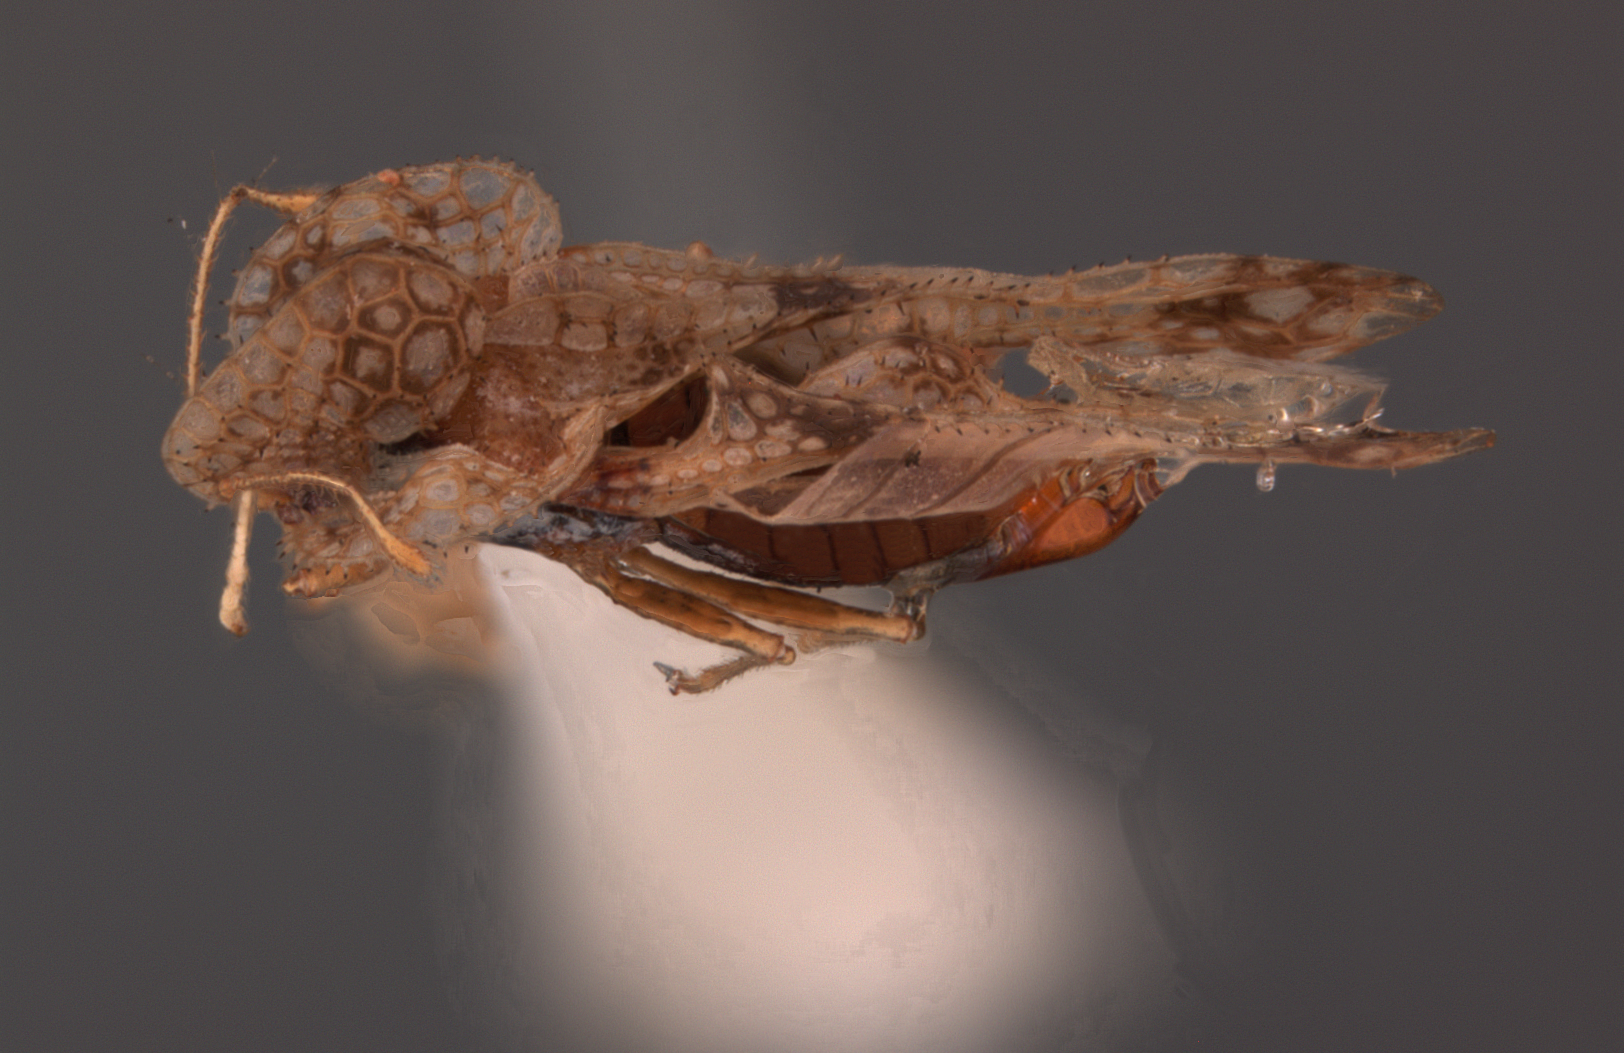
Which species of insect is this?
Corythucha pergandei
